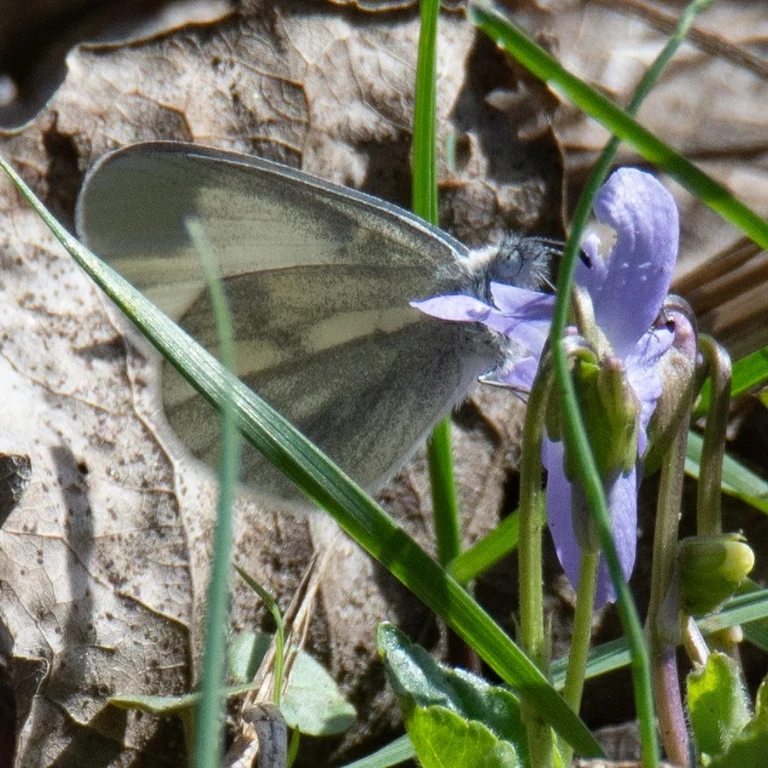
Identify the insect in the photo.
Leptidea sinapis/juvernica
